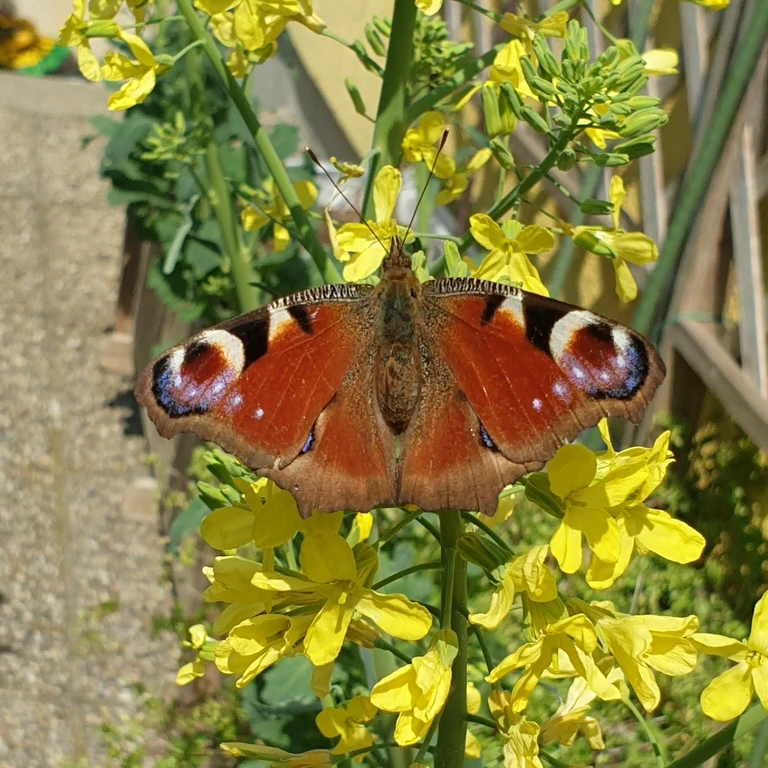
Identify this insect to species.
Aglais io
